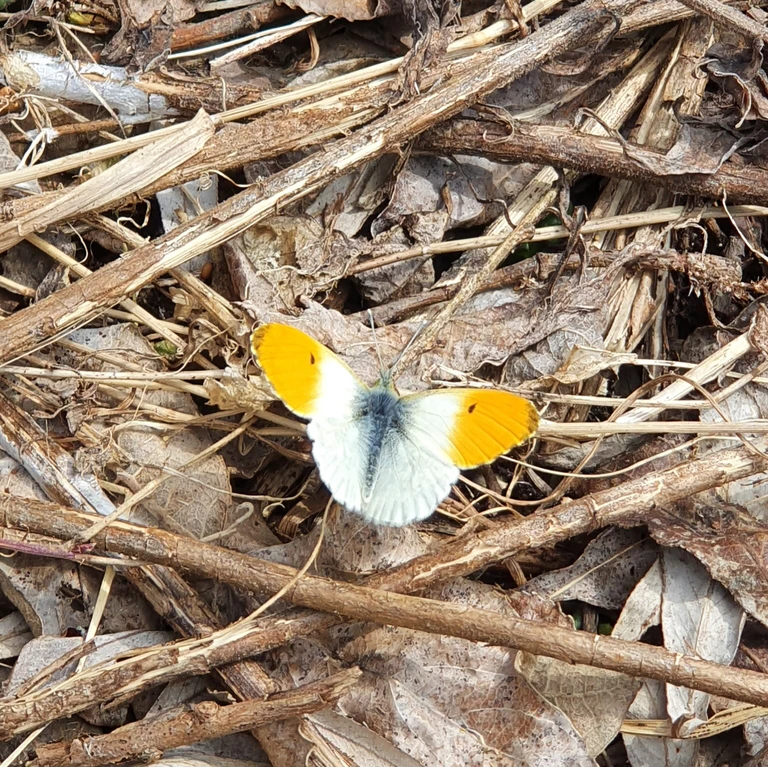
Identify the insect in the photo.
Anthocharis cardamines
